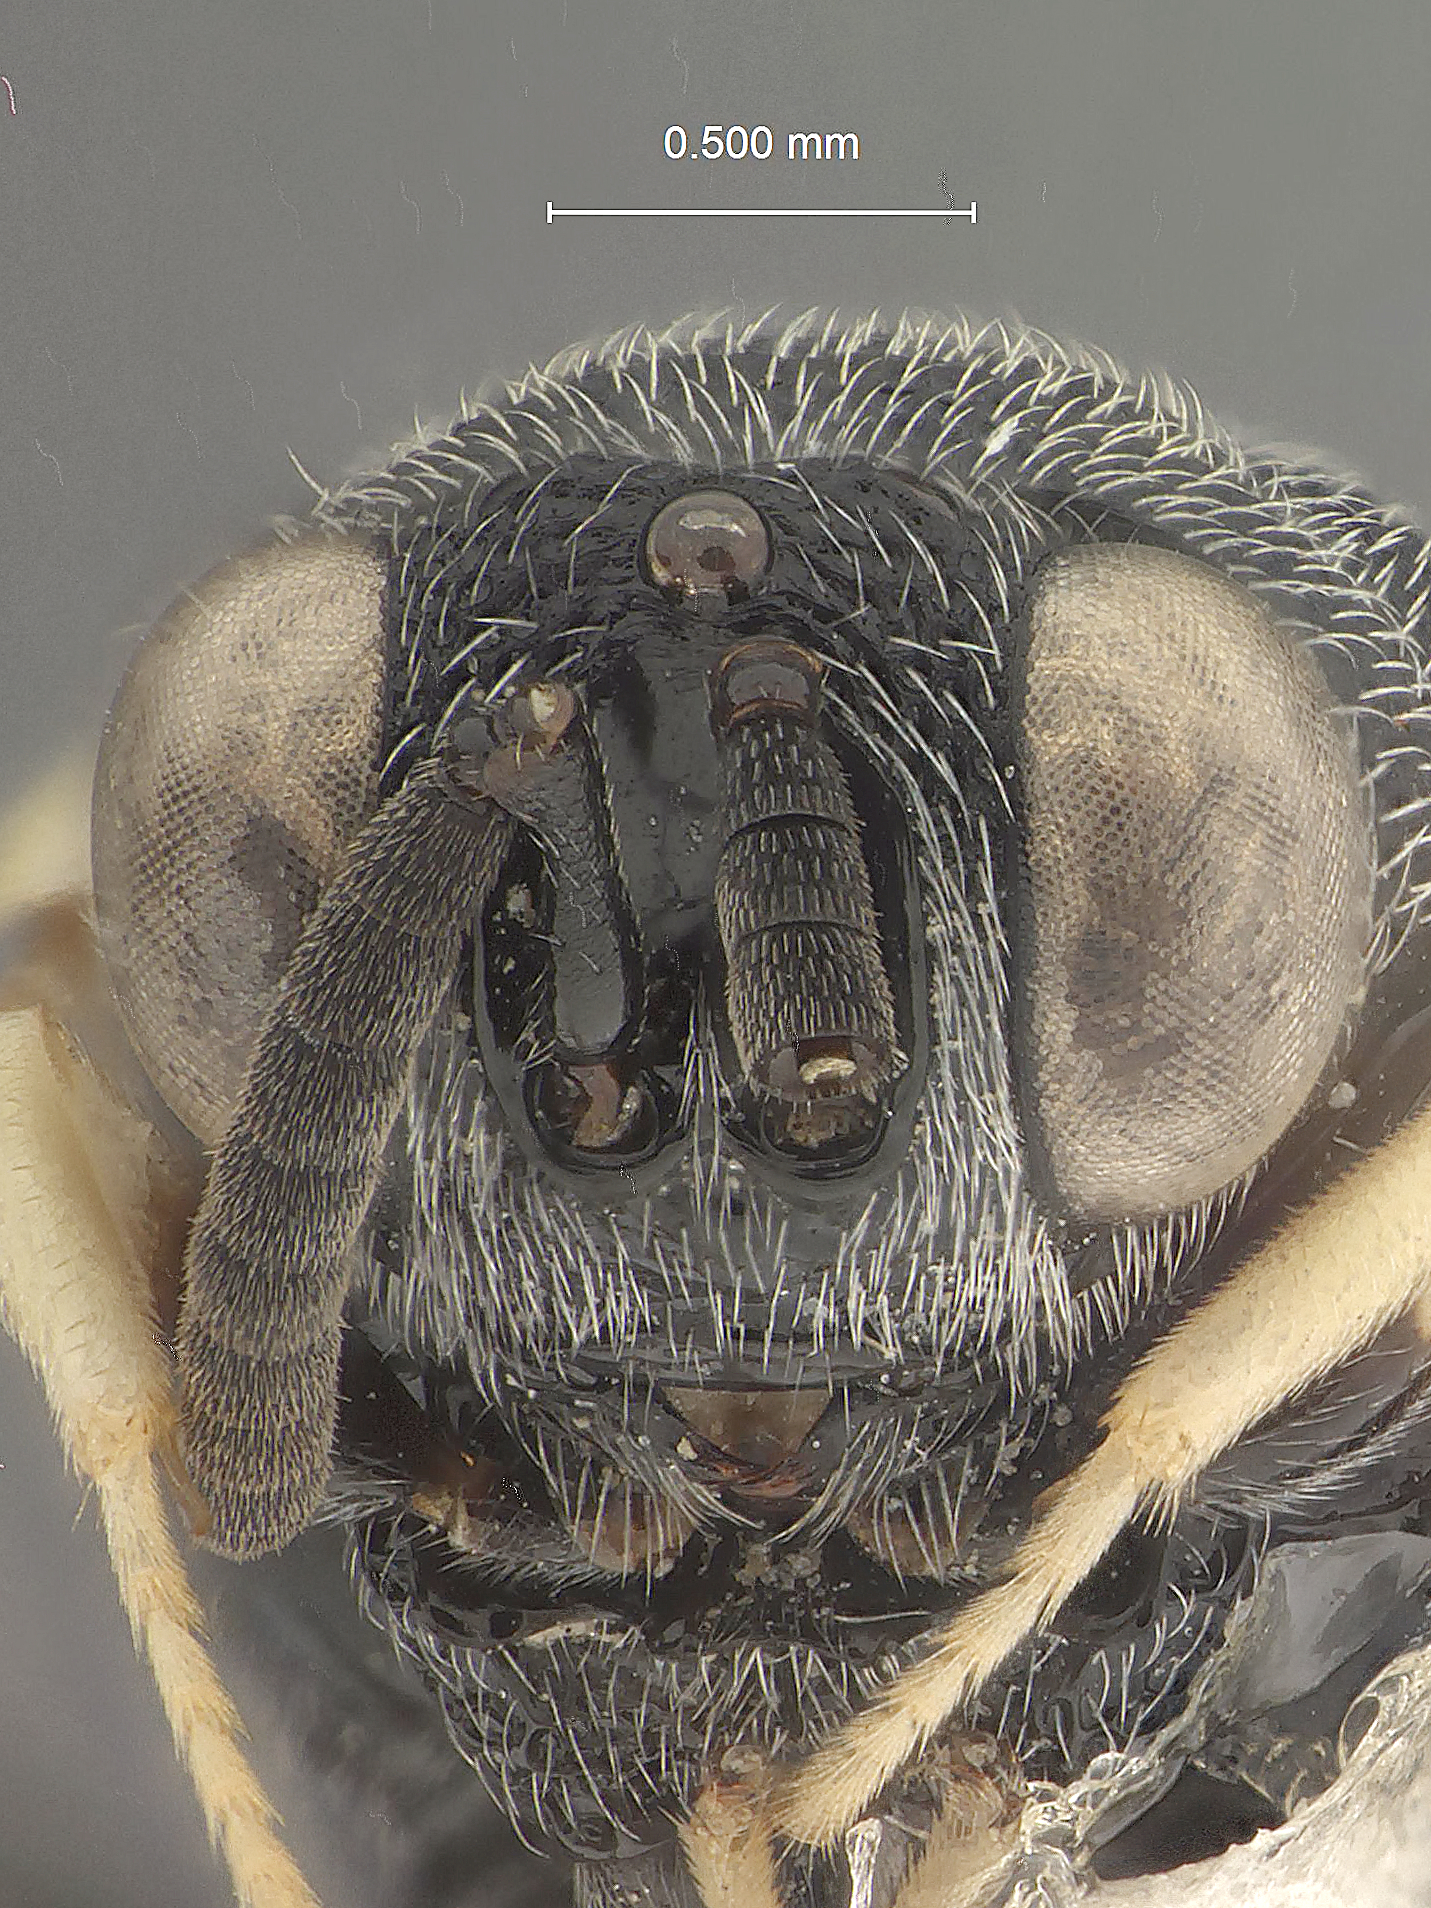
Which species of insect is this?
Brachymeria russelli
